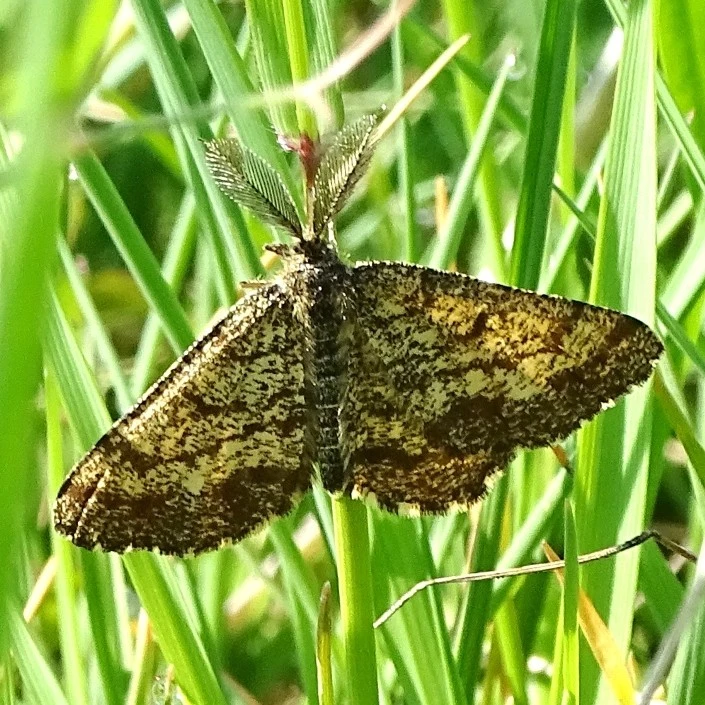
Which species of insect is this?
Ematurga atomaria
